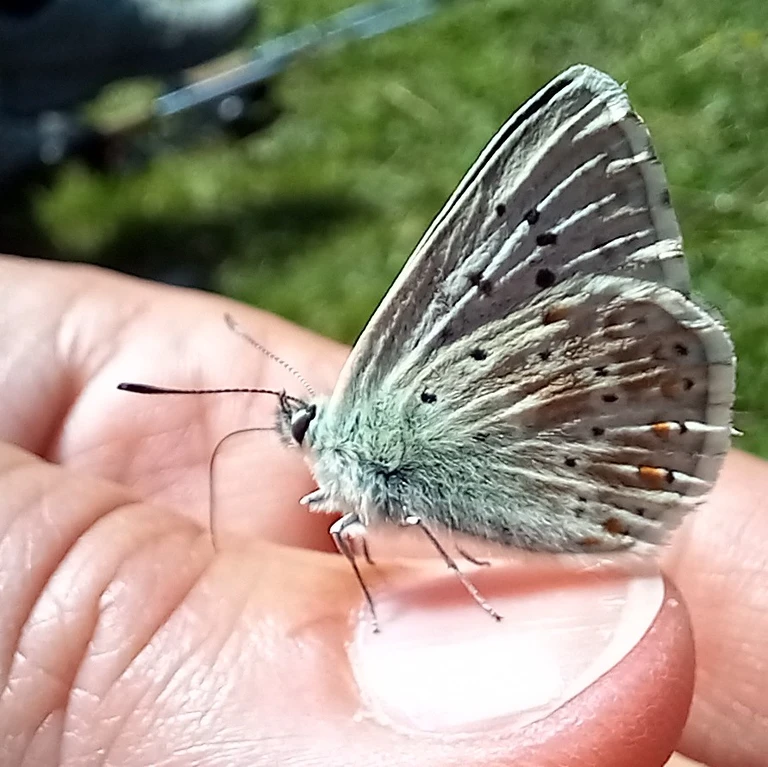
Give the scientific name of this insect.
Lysandra coridon
